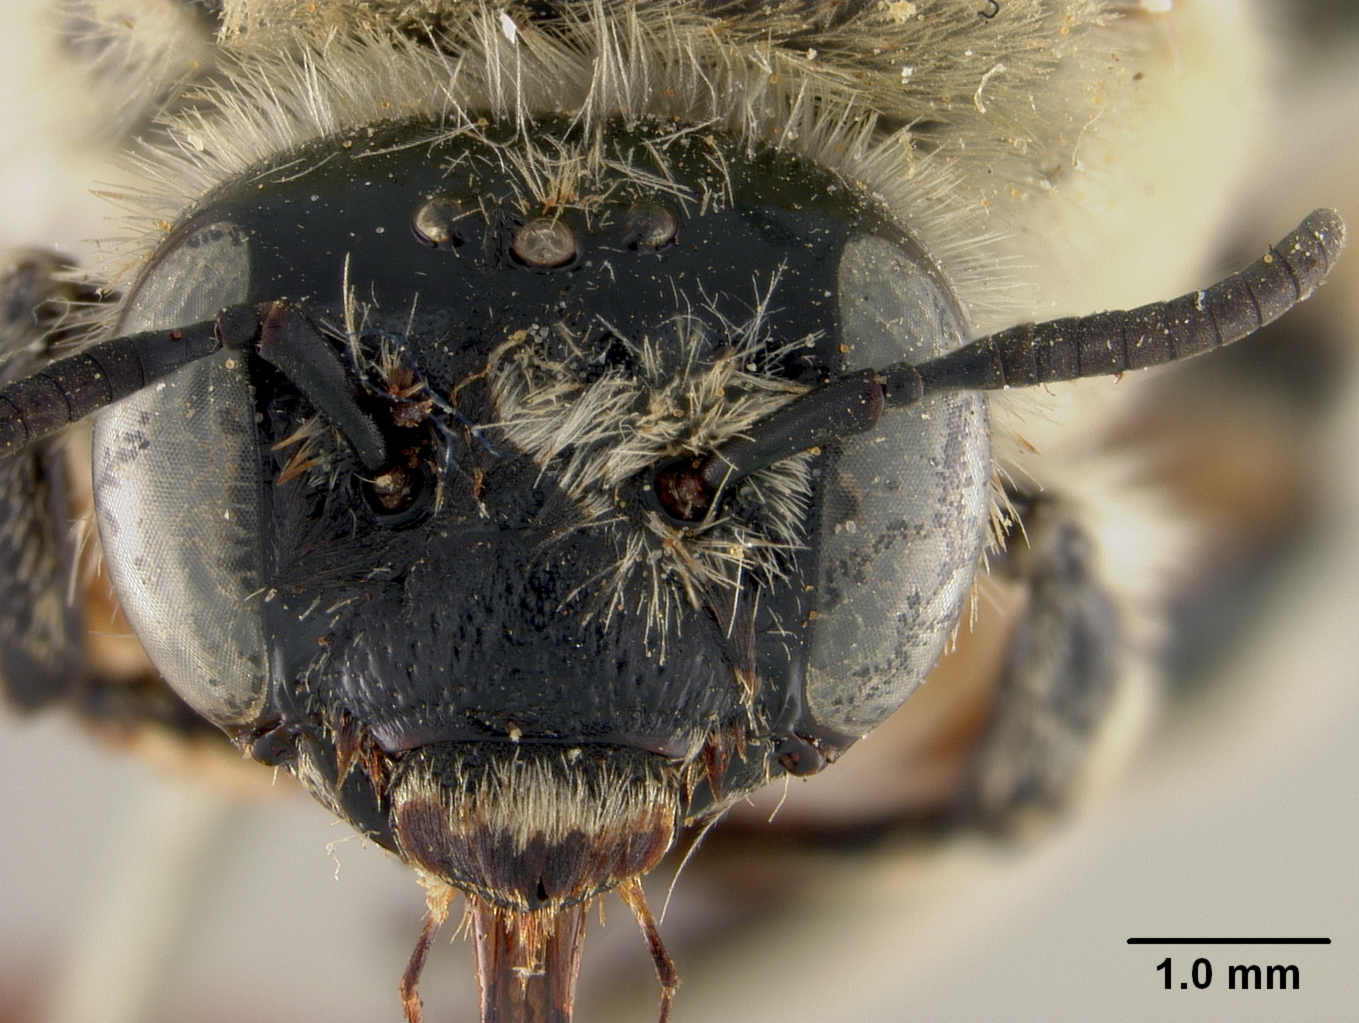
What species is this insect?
Diadasia megamorpha
